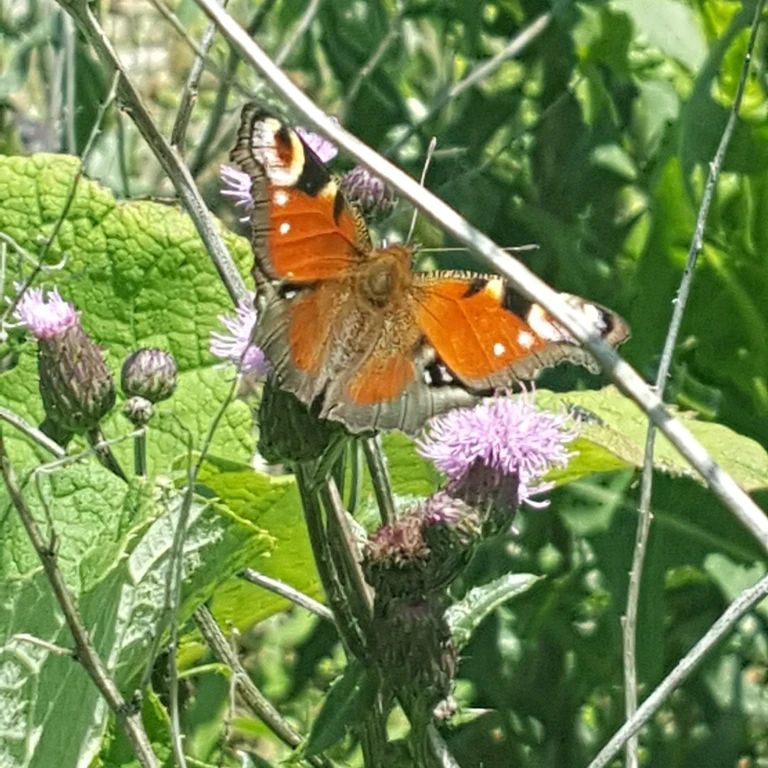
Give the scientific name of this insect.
Aglais io
